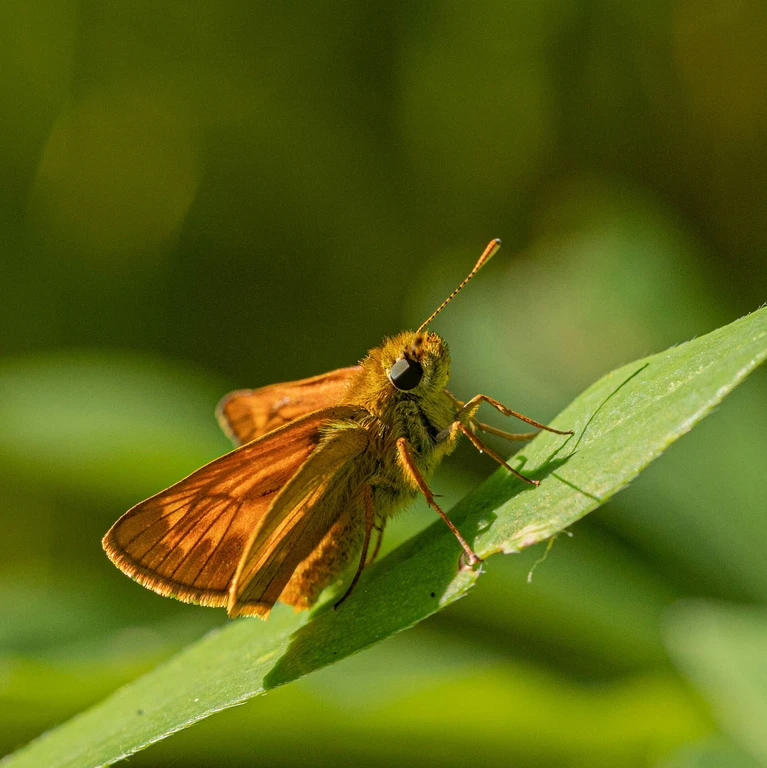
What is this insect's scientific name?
Ochlodes sylvanus (also Ochlodes venata)
